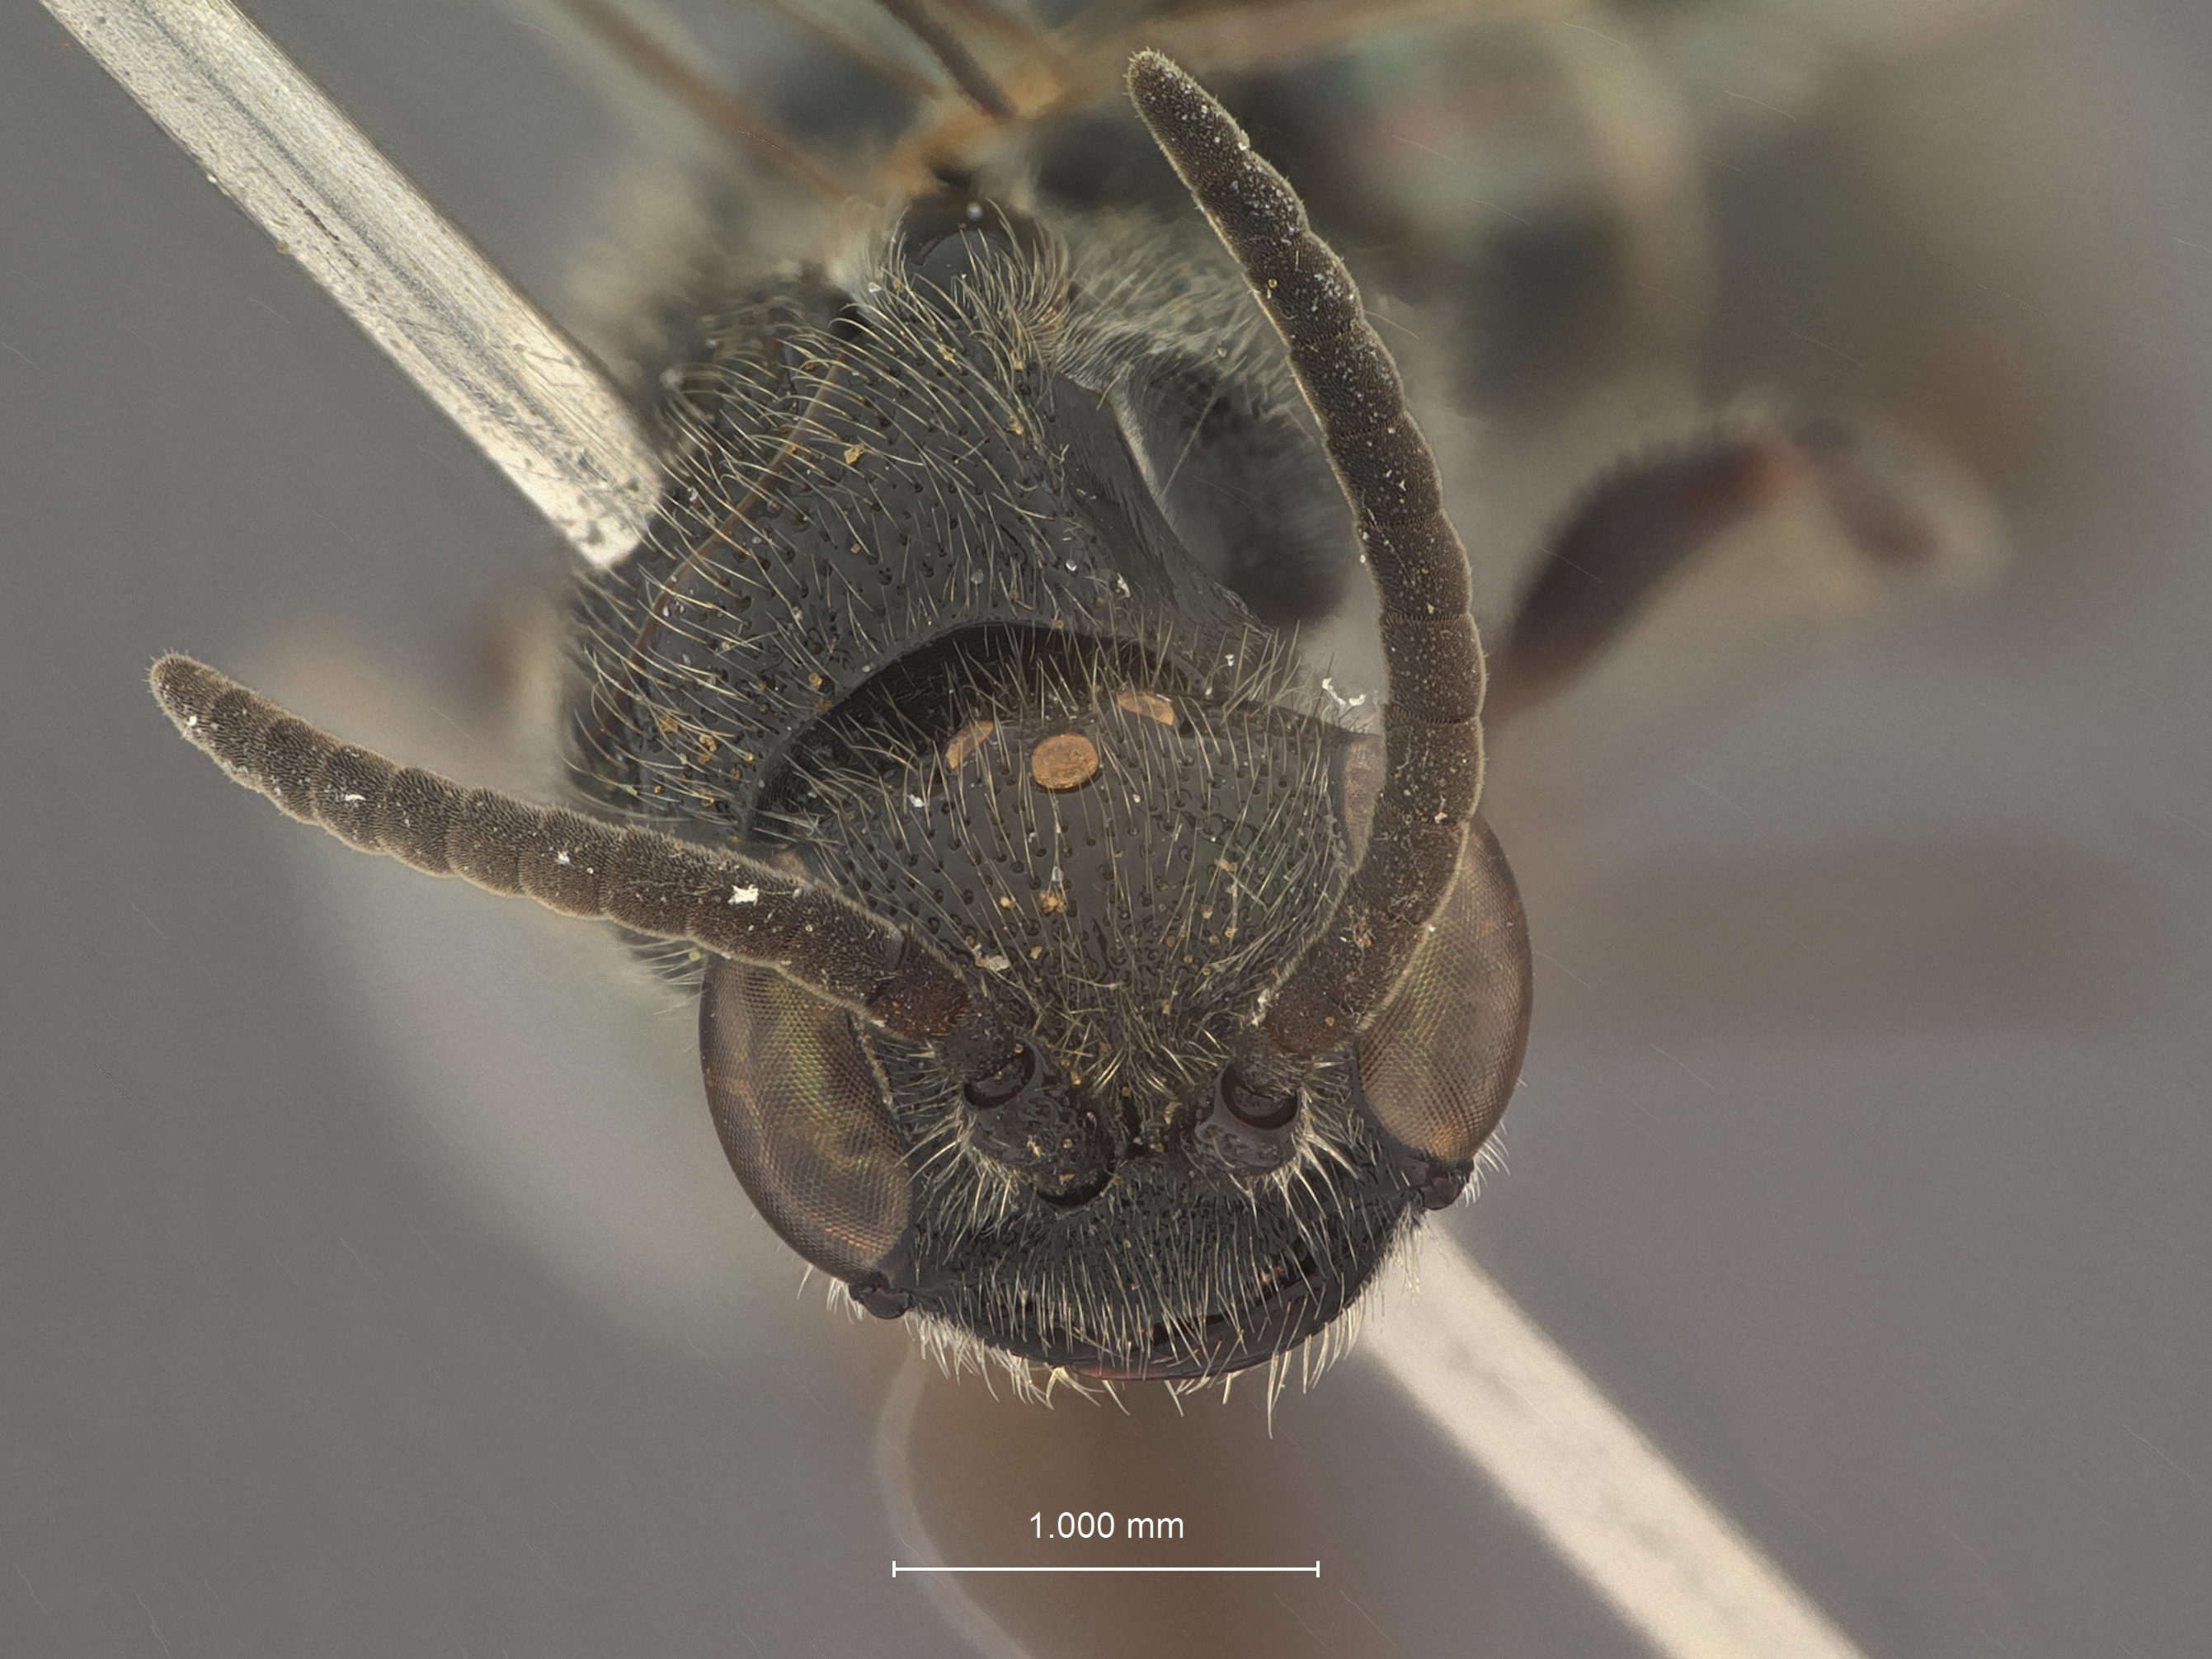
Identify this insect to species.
Tiphia ami
